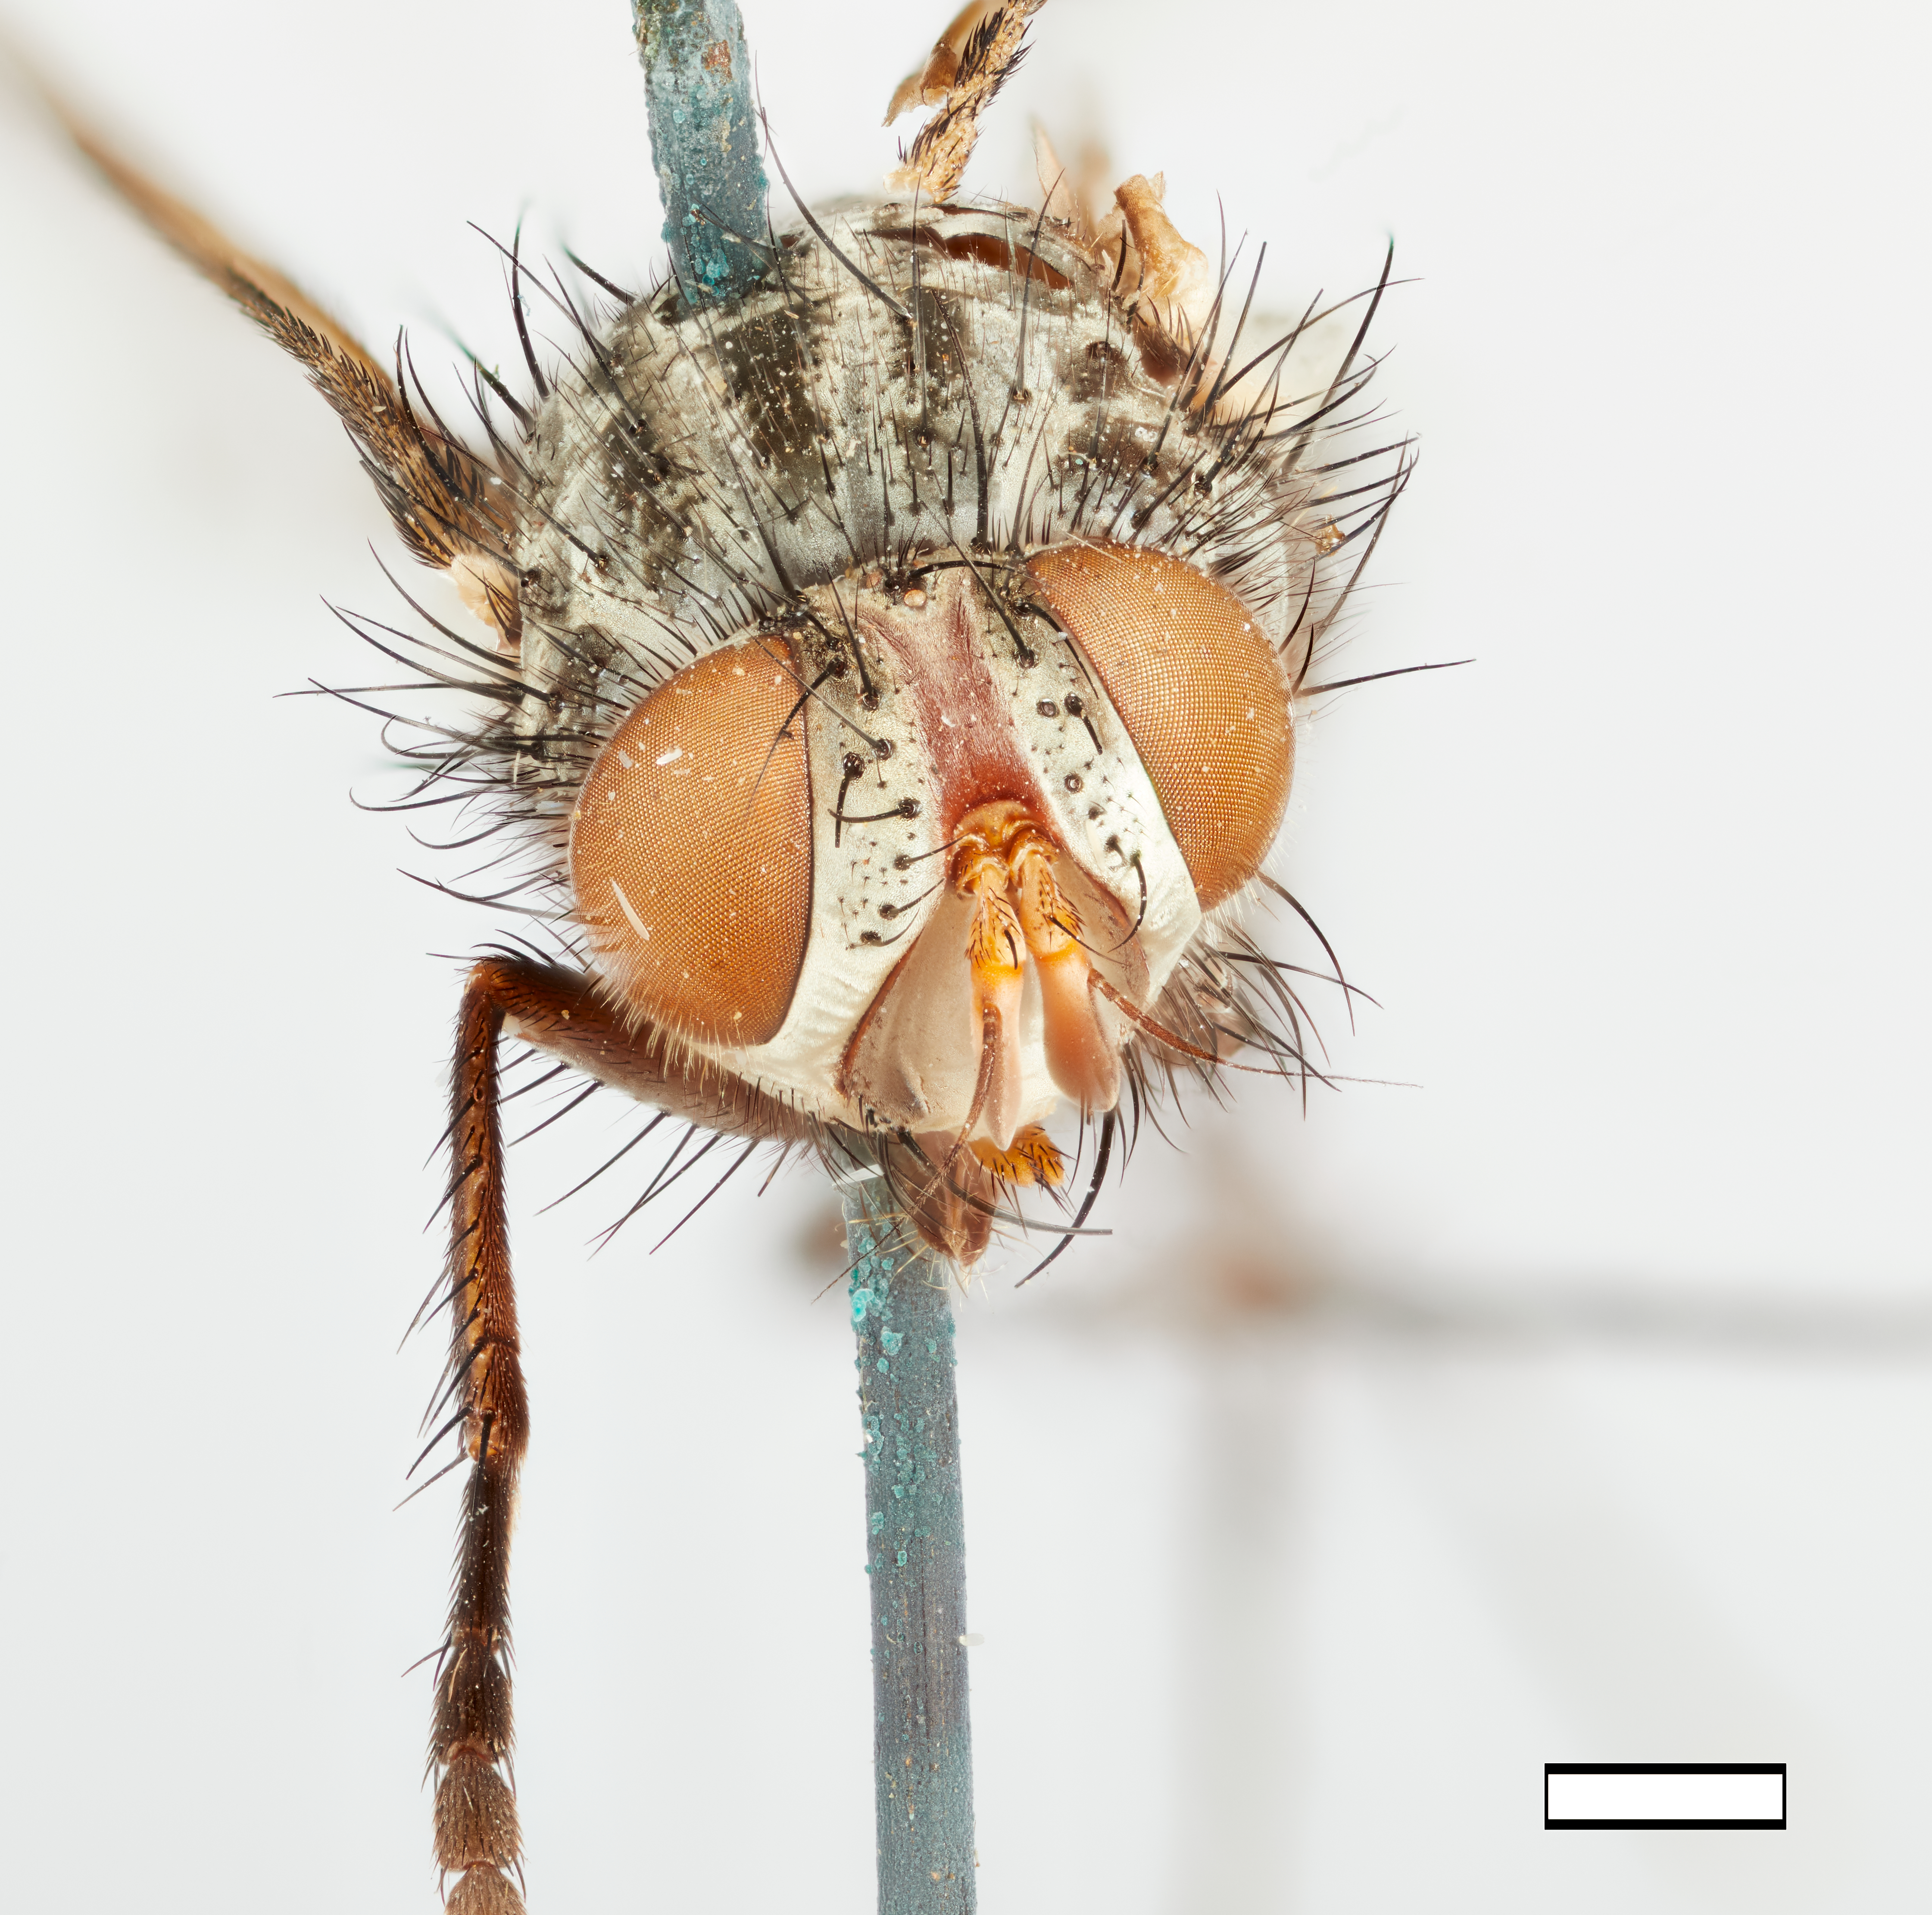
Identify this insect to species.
Exoristoides johnsoni
